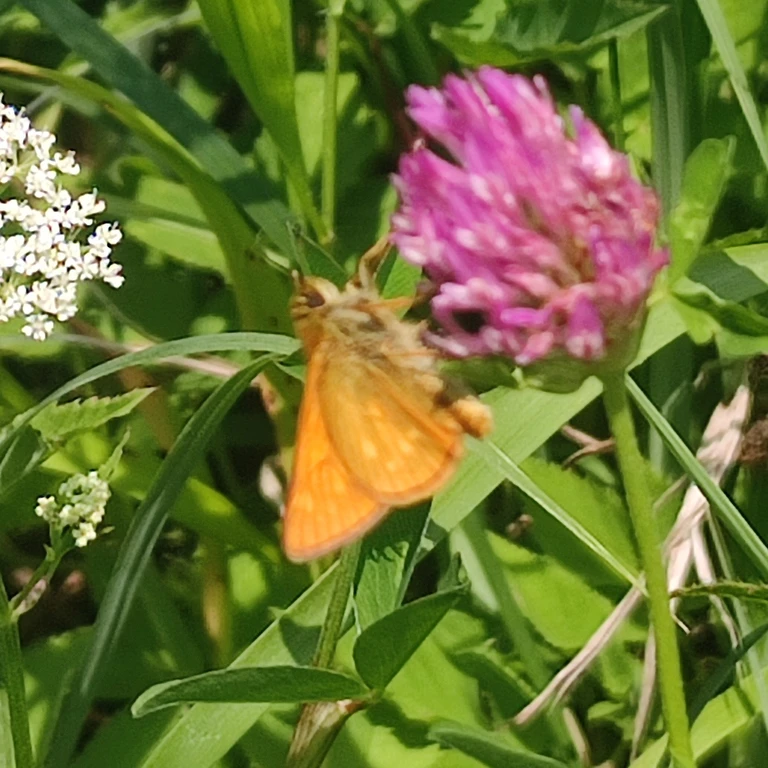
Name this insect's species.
Ochlodes sylvanus (also Ochlodes venata)
